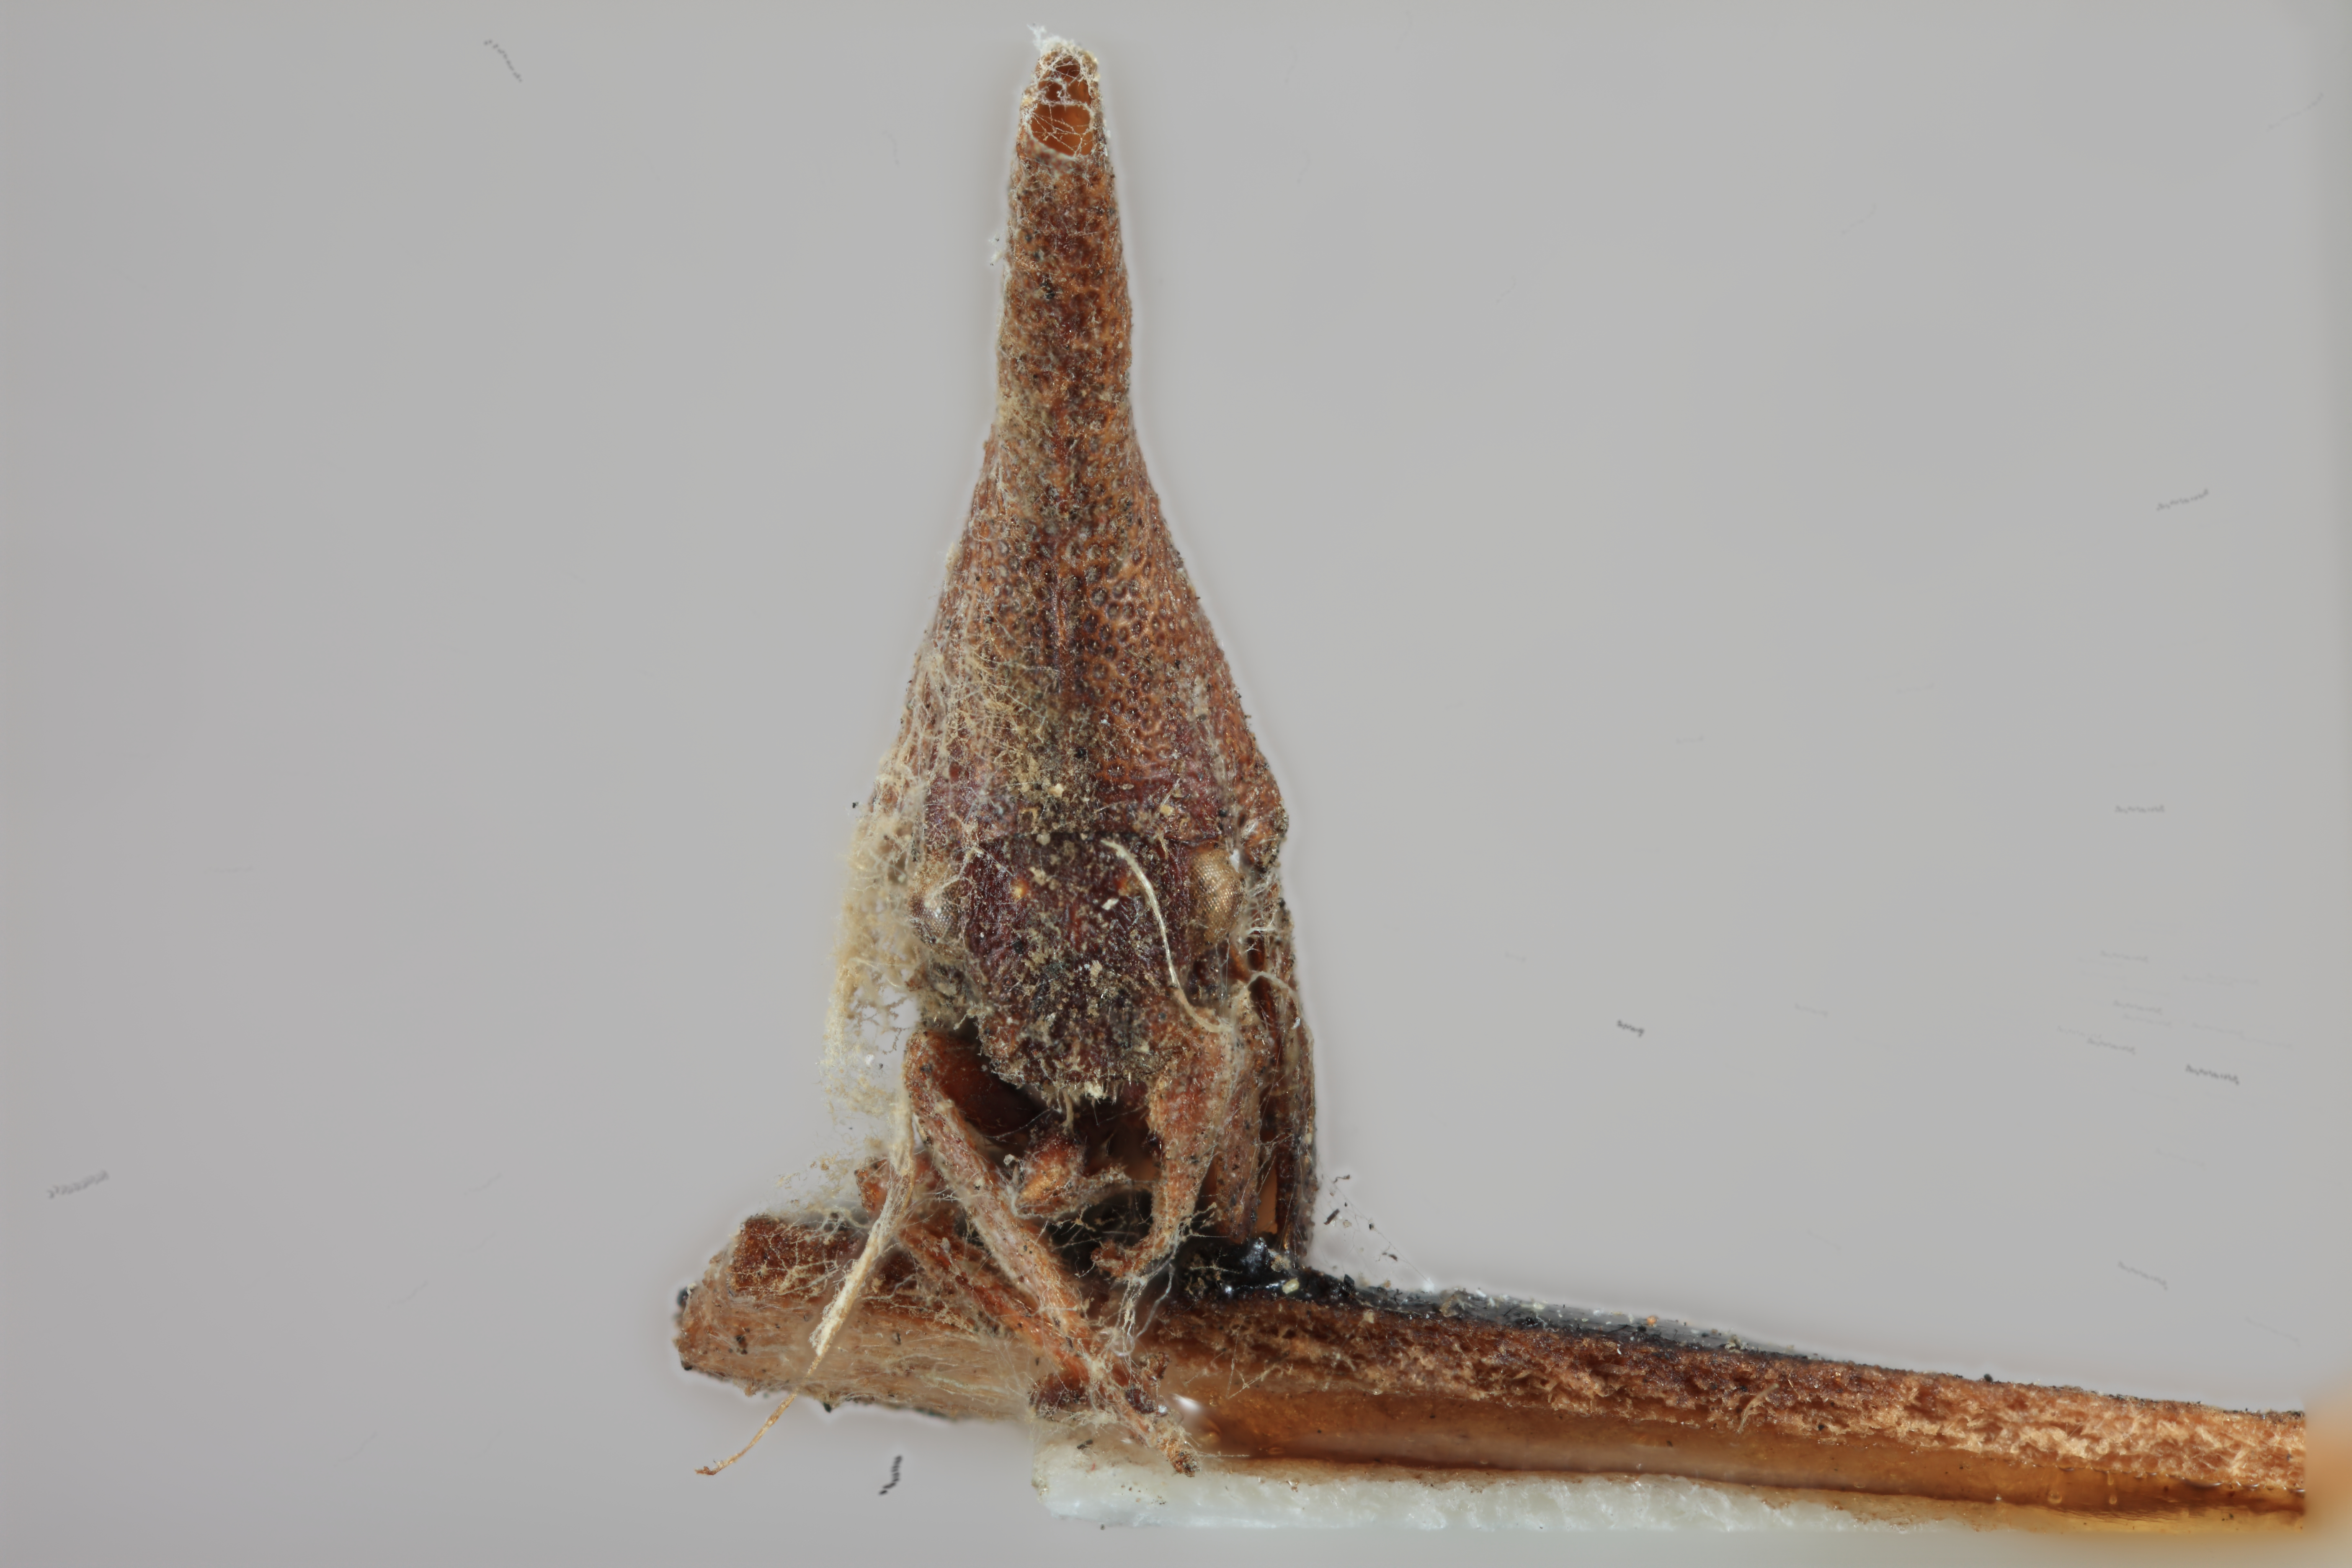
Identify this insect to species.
Aechmorpha ferruginosa
